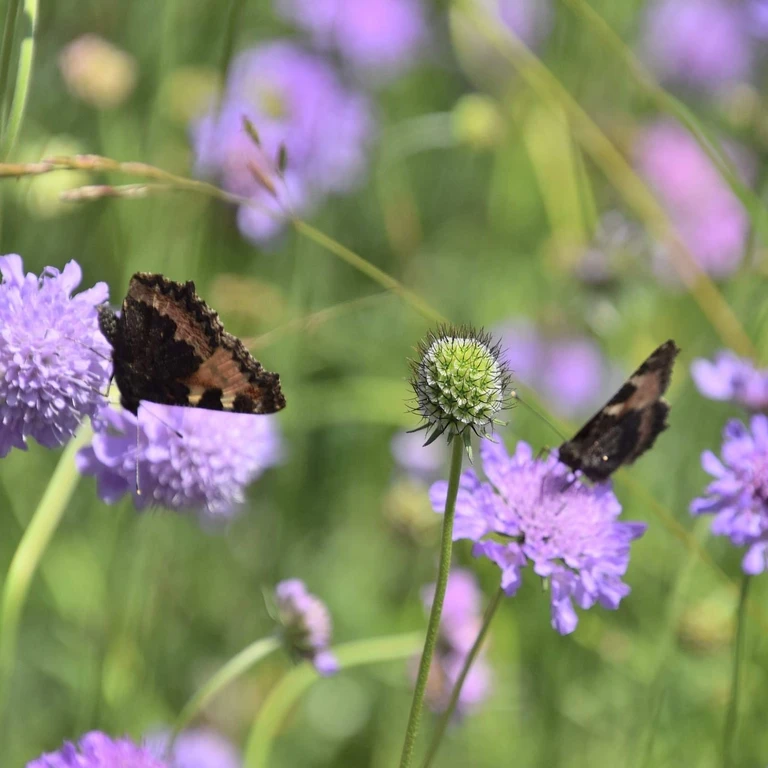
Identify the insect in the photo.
Aglais urticae
